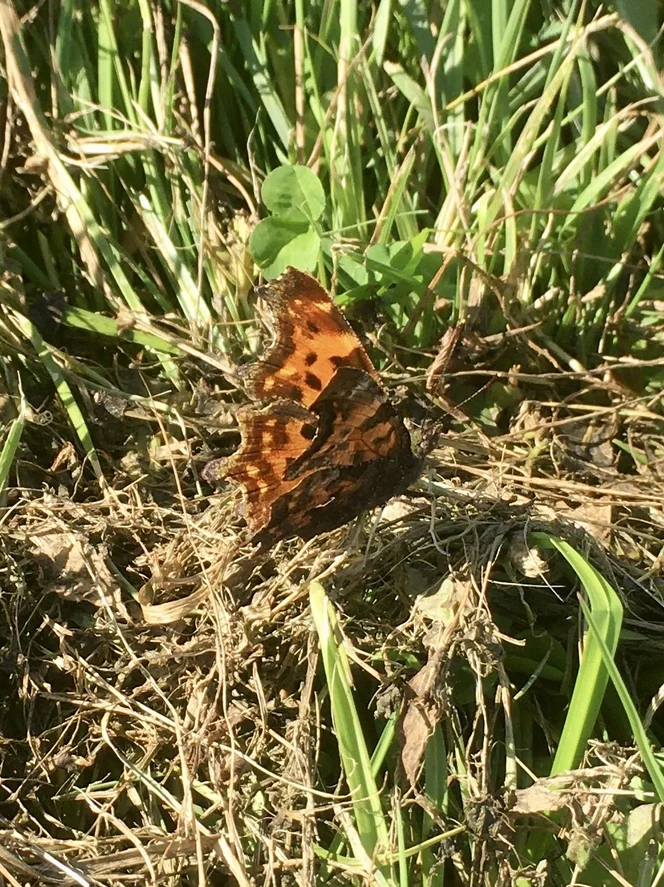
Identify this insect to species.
Polygonia c-album
